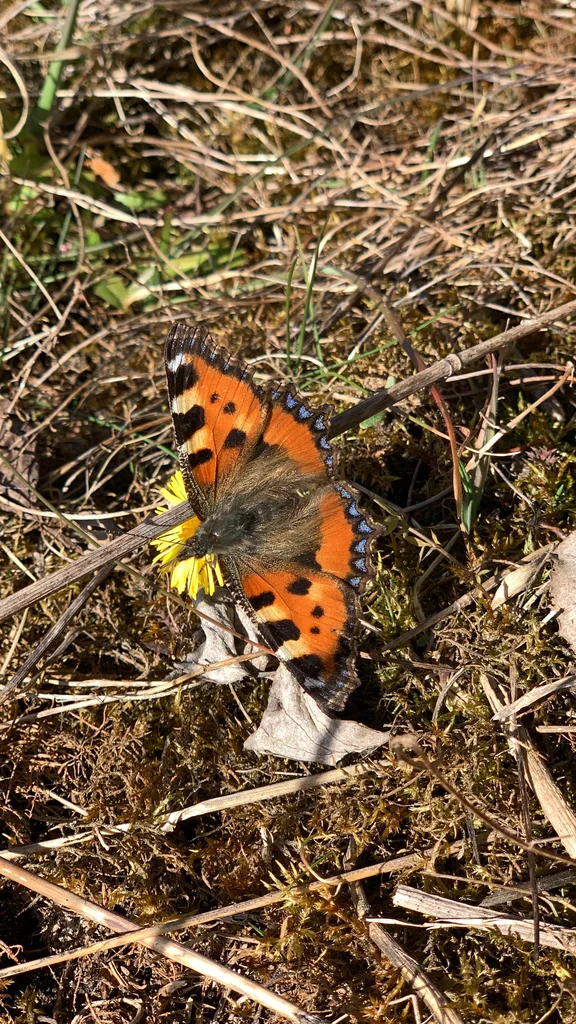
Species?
Aglais urticae
